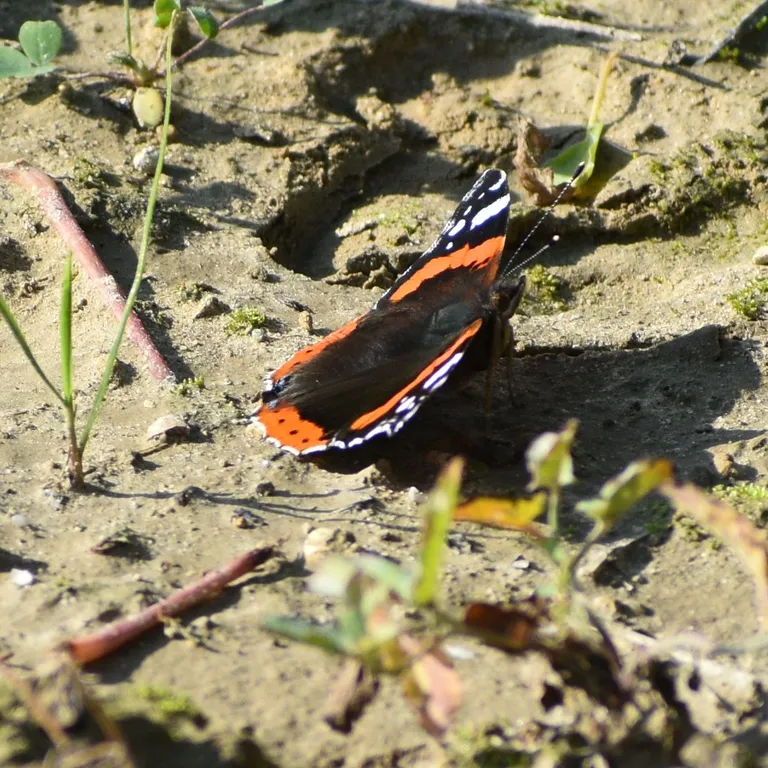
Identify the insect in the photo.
Vanessa atalanta
